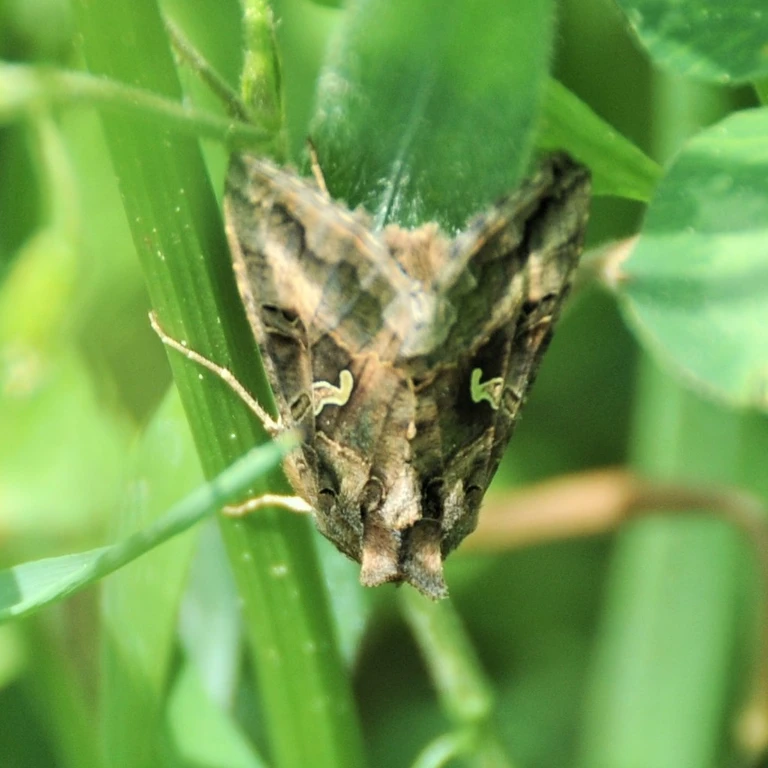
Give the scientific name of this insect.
Autographa gamma
